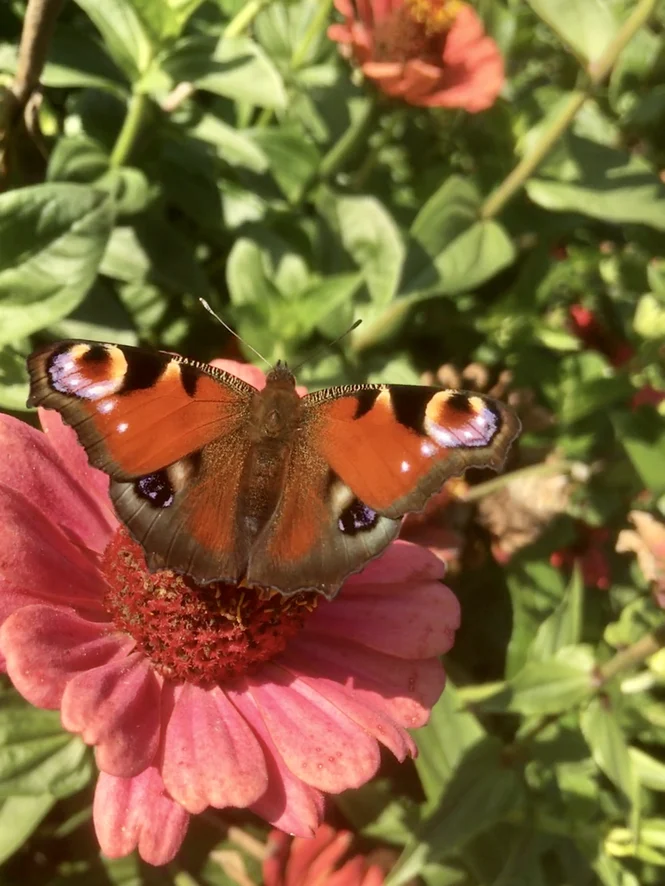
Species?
Aglais io
